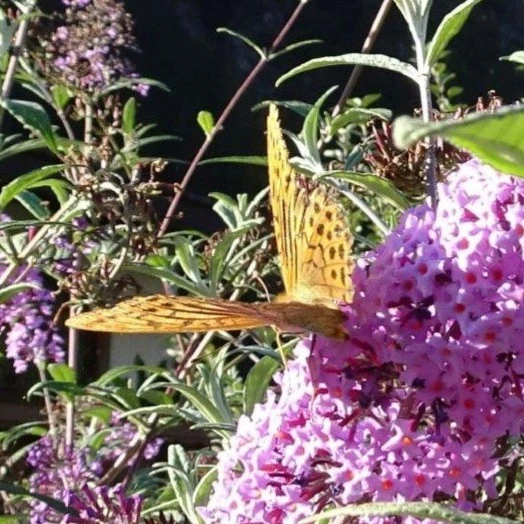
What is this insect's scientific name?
Argynnis paphia
